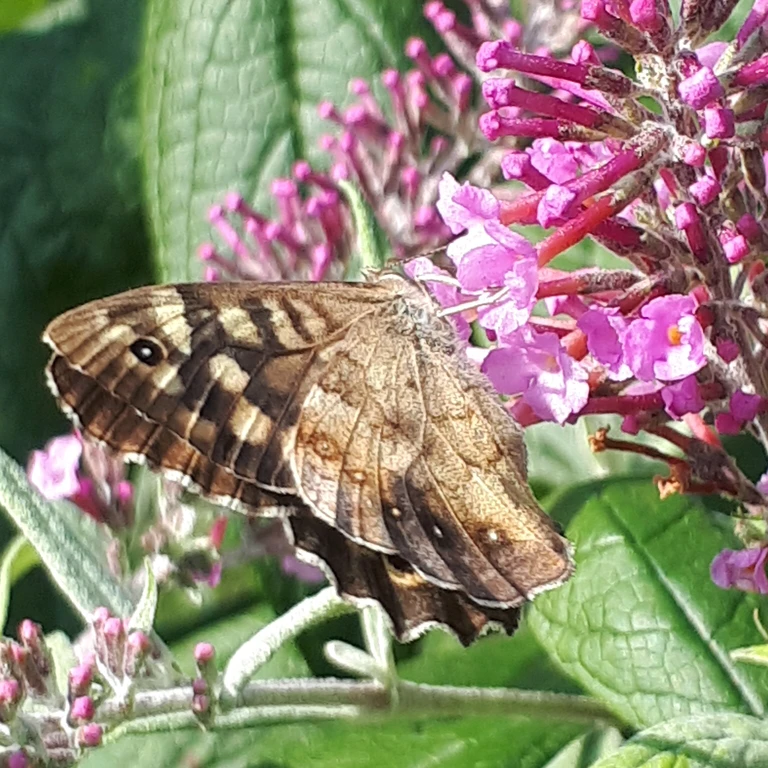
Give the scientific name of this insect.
Pararge aegeria
